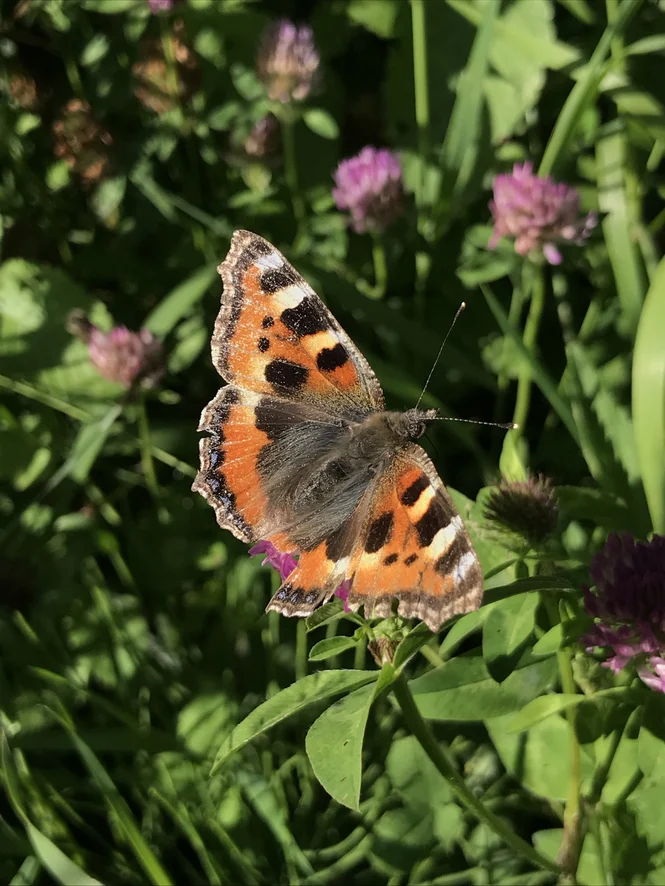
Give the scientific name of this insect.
Aglais urticae
